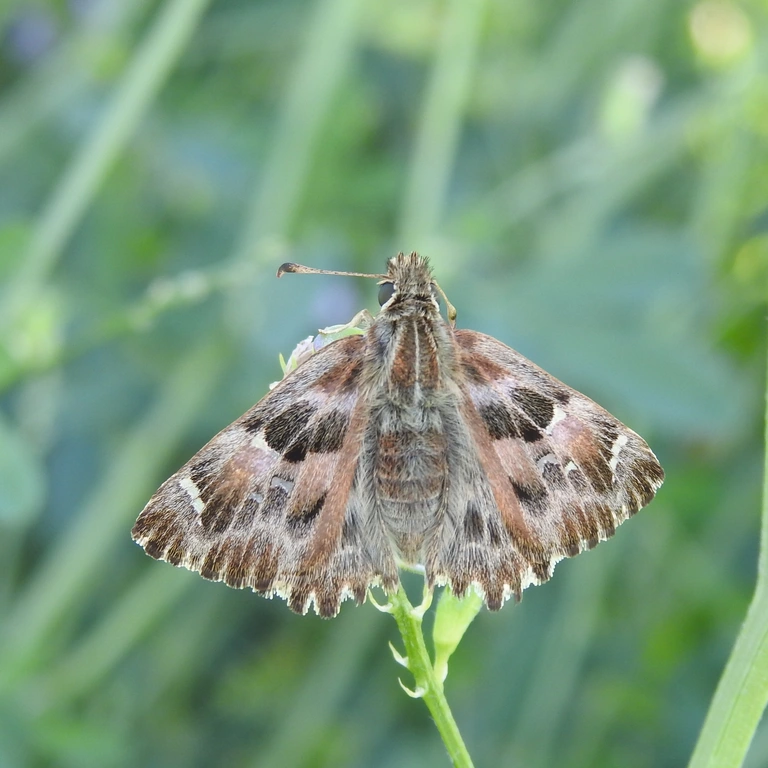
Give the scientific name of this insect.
Carcharodus alceae
